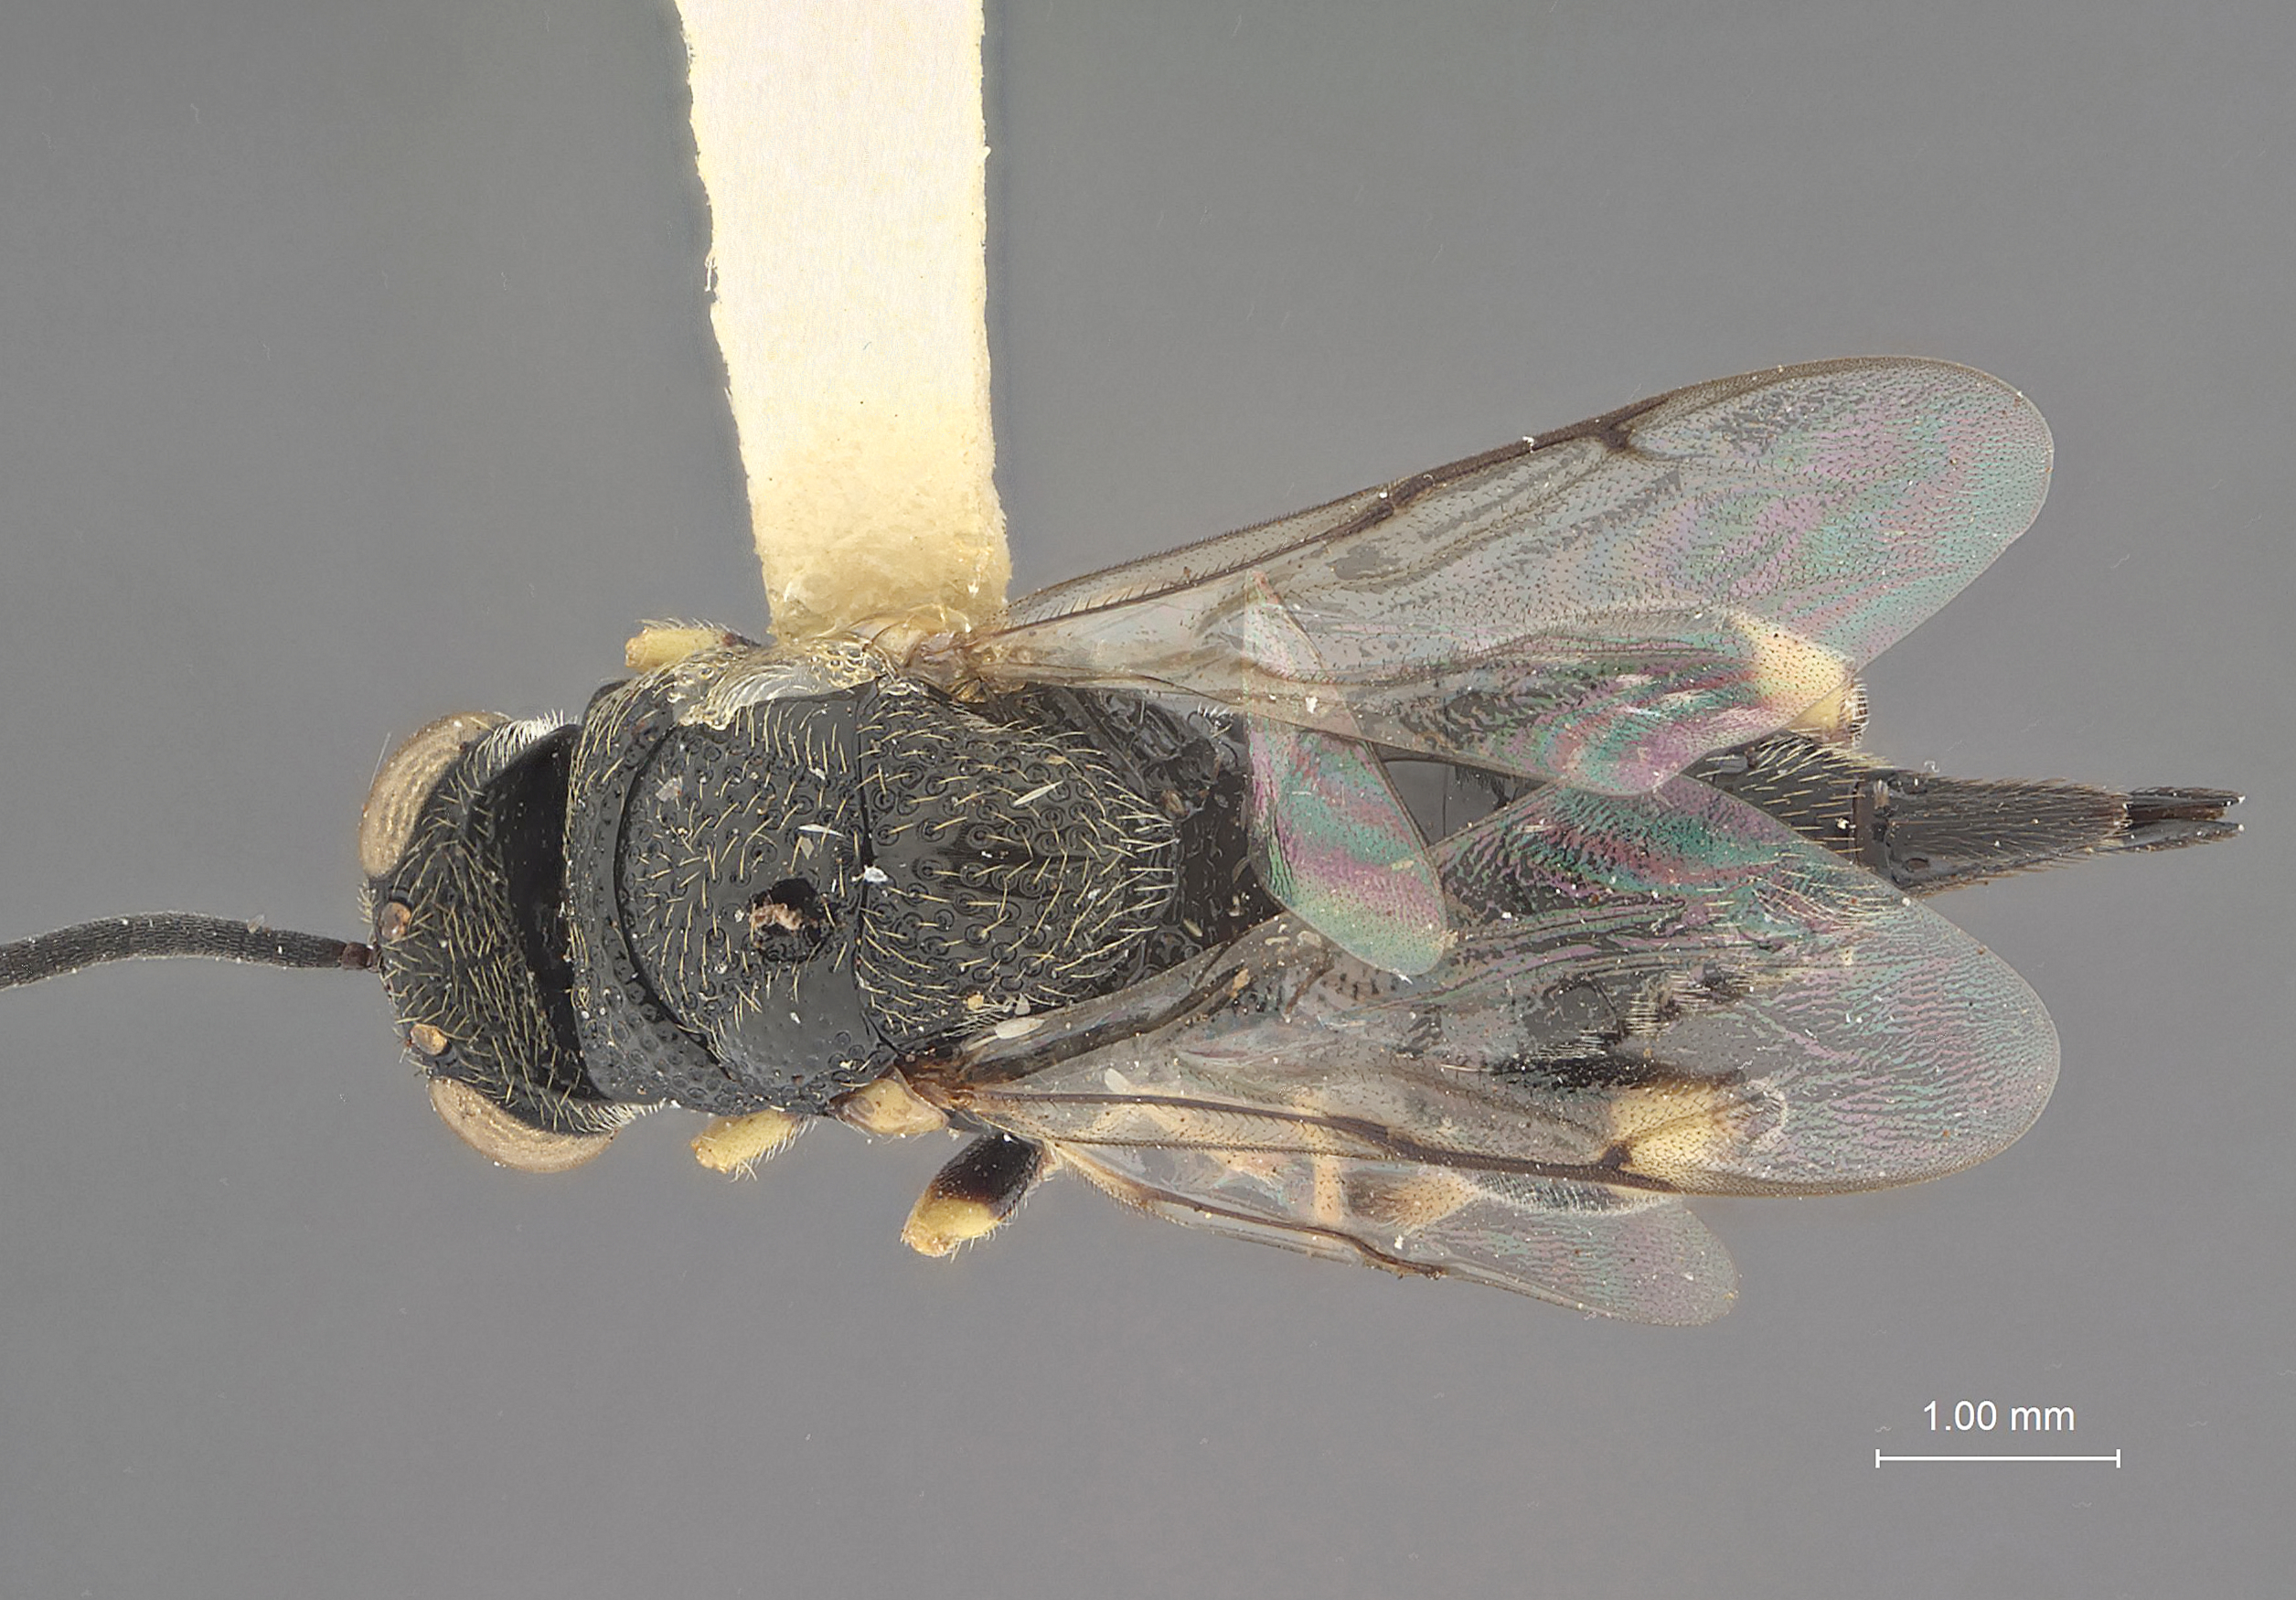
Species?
Thaumatelia grisselli
